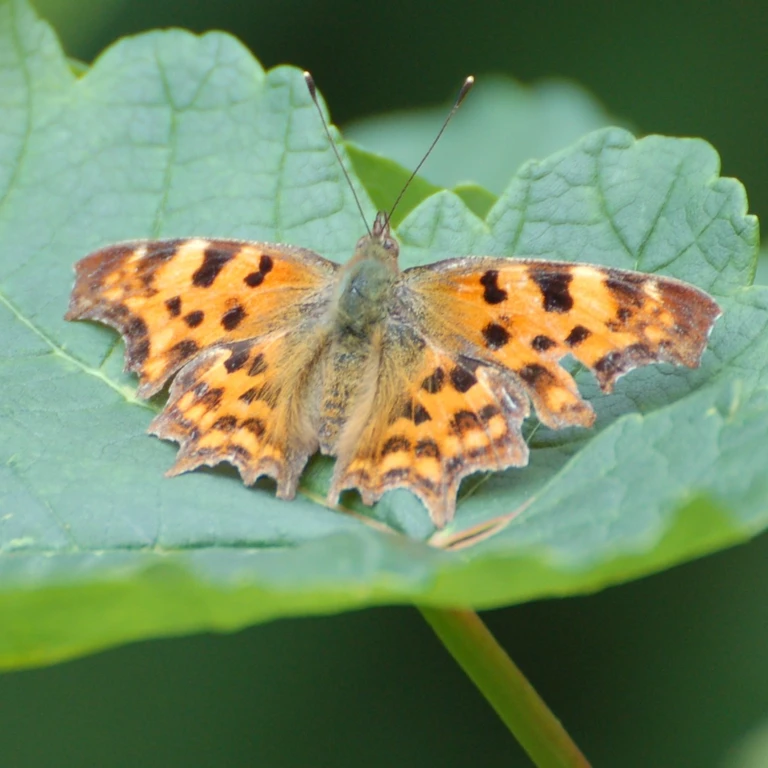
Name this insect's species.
Polygonia c-album
